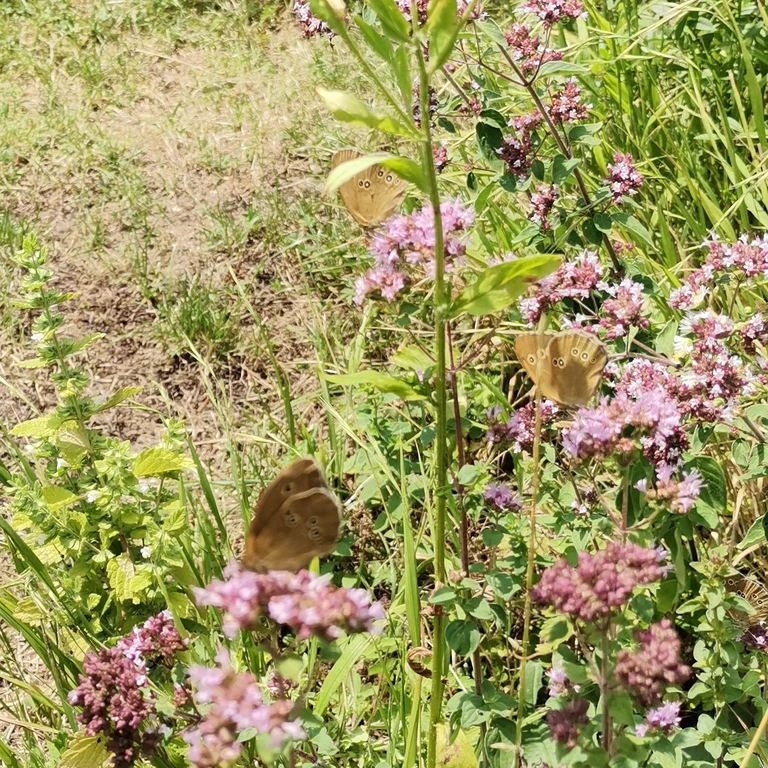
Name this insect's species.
Aphantopus hyperantus
